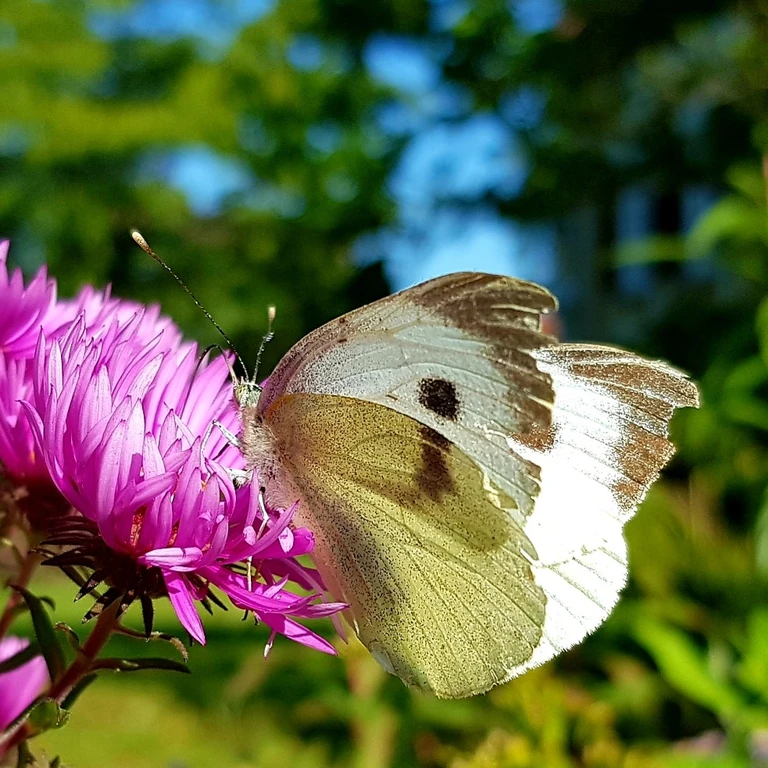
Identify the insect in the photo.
Pieris brassicae
